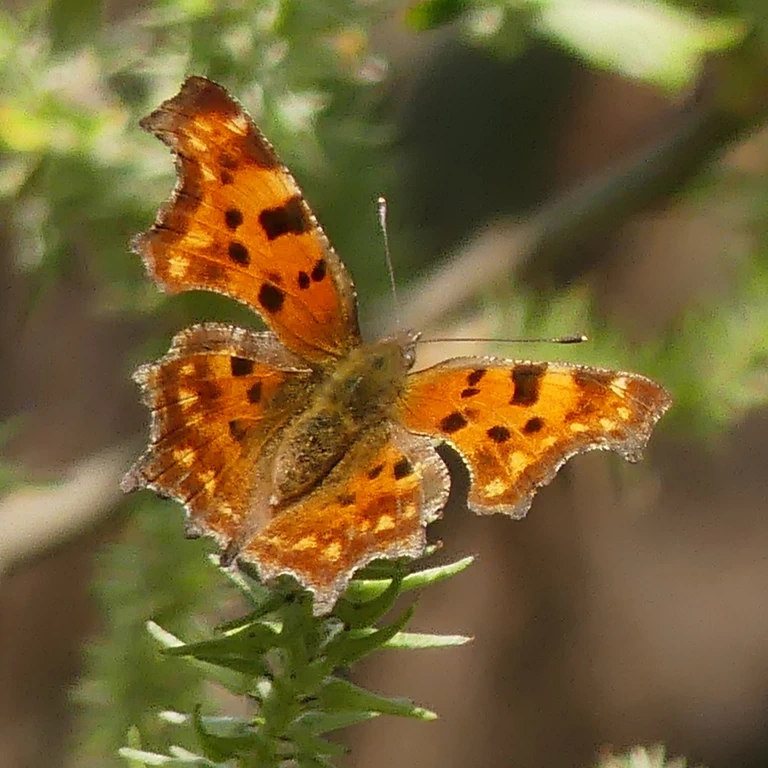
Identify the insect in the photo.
Polygonia c-album
